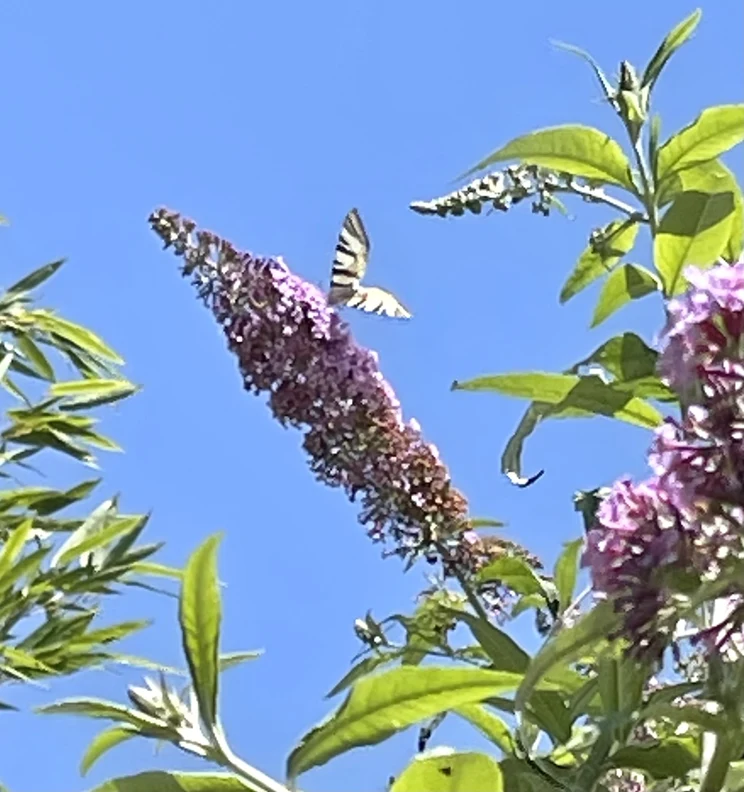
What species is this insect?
Iphiclides podalirius
